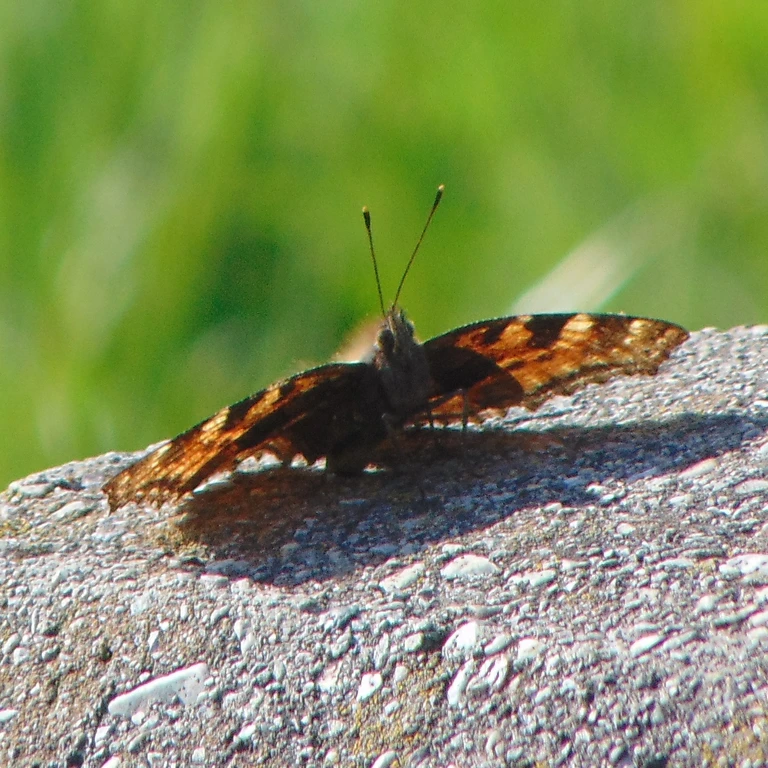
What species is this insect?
Nymphalis polychloros
